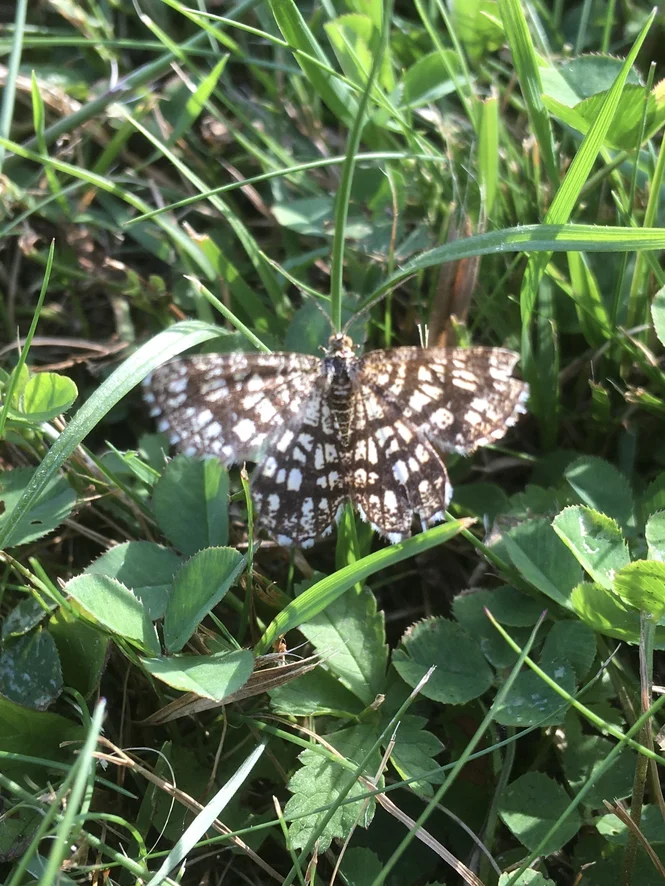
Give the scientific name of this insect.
Chiasmia clathrata
